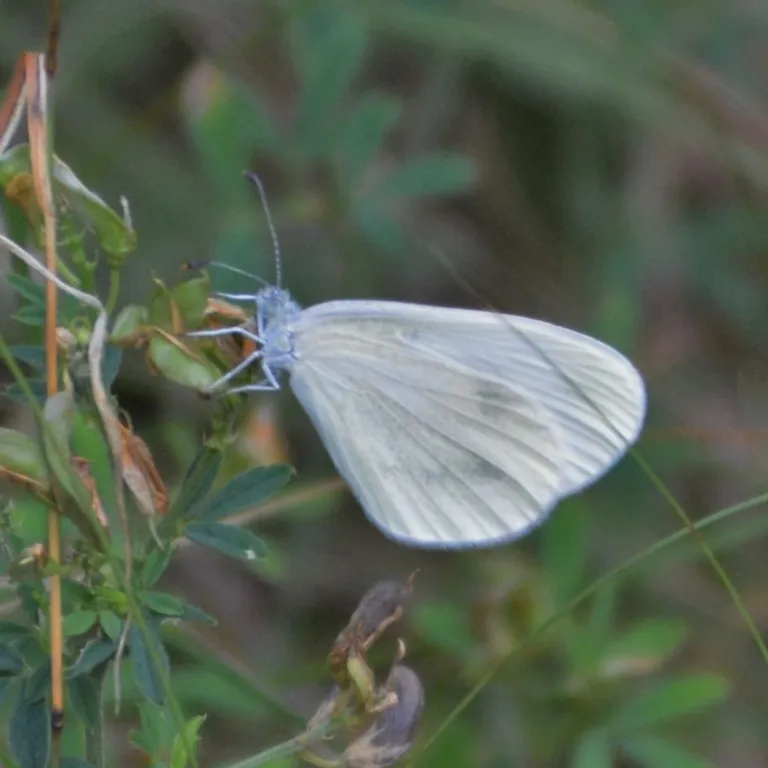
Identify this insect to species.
Leptidea sinapis/juvernica
